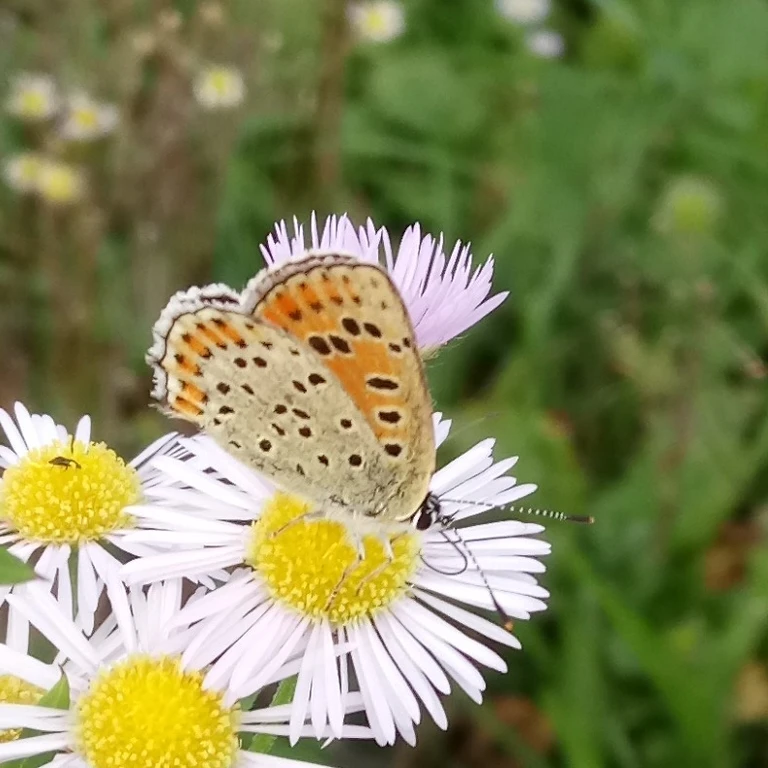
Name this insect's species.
Lycaena tityrus (also Loweia tityrus)
